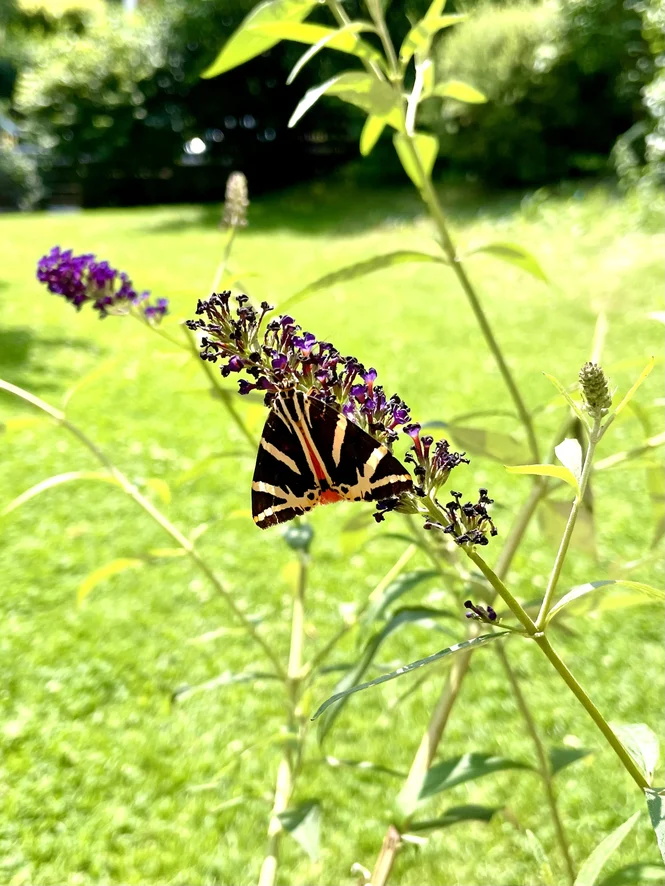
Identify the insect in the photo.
Euplagia quadripunctaria
